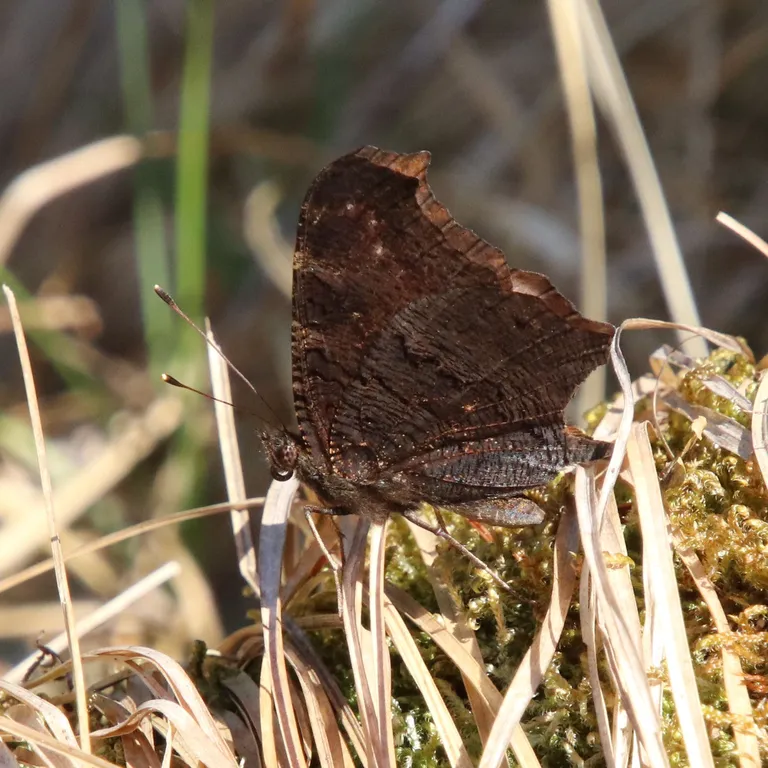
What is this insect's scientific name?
Aglais io
